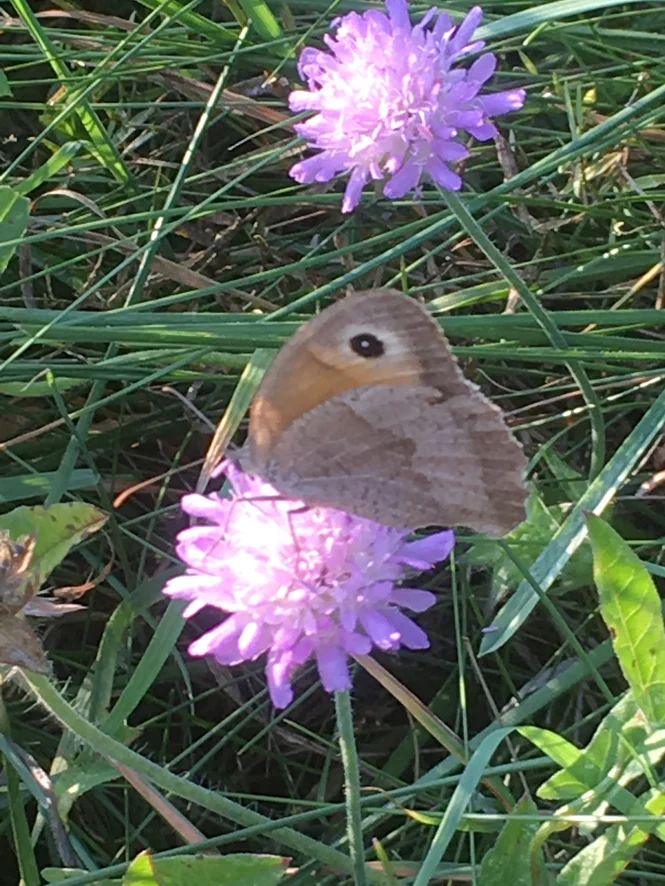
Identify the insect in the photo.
Maniola jurtina
